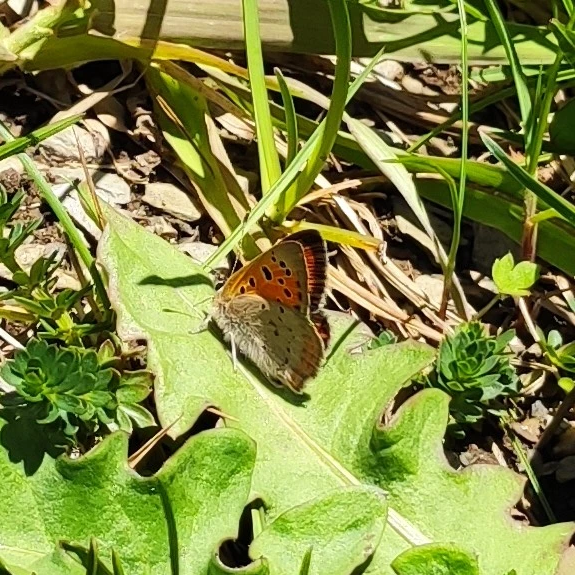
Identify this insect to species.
Lycaena phlaeas
